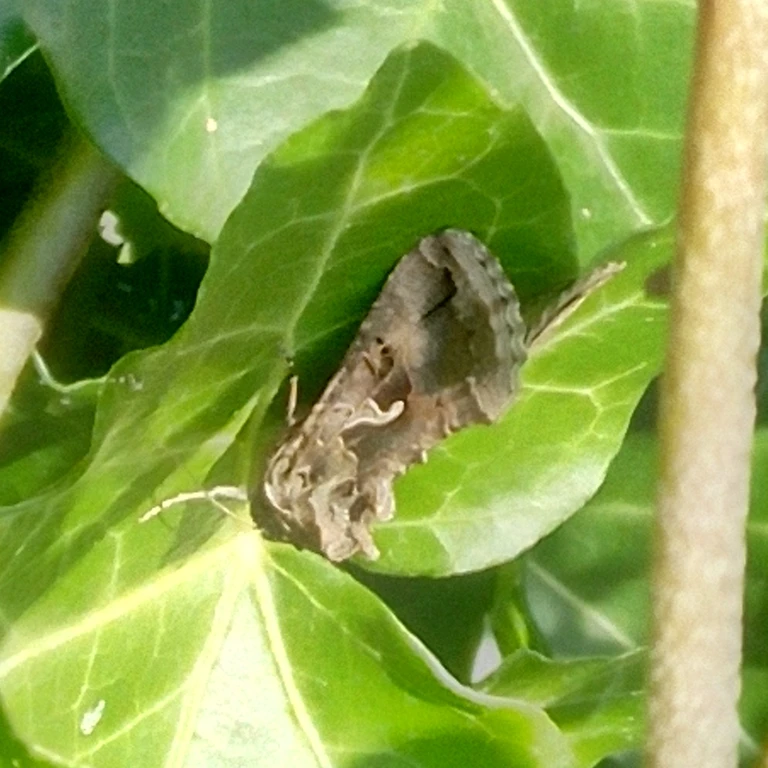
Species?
Autographa gamma
